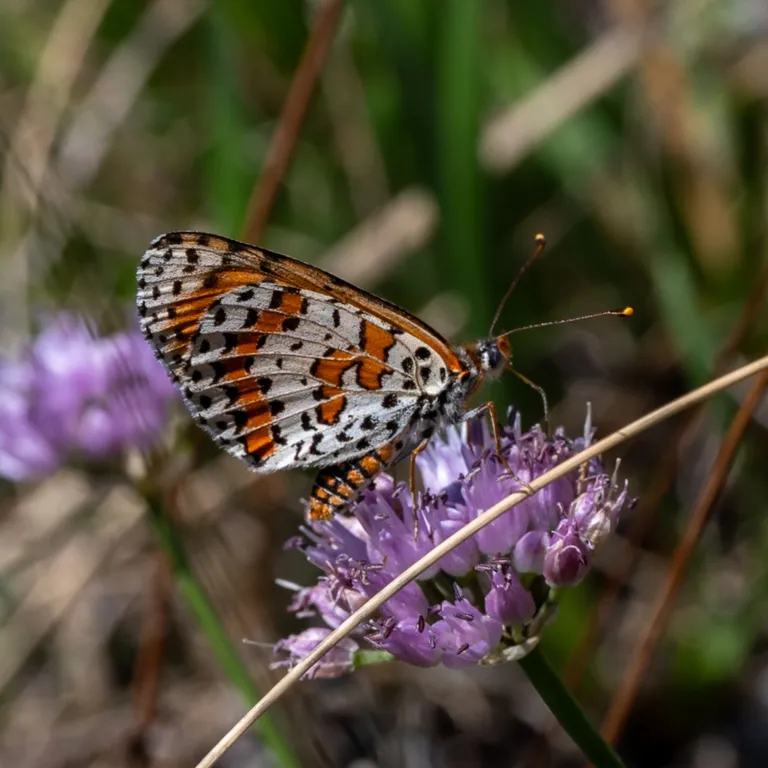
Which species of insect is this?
Melitaea didyma
